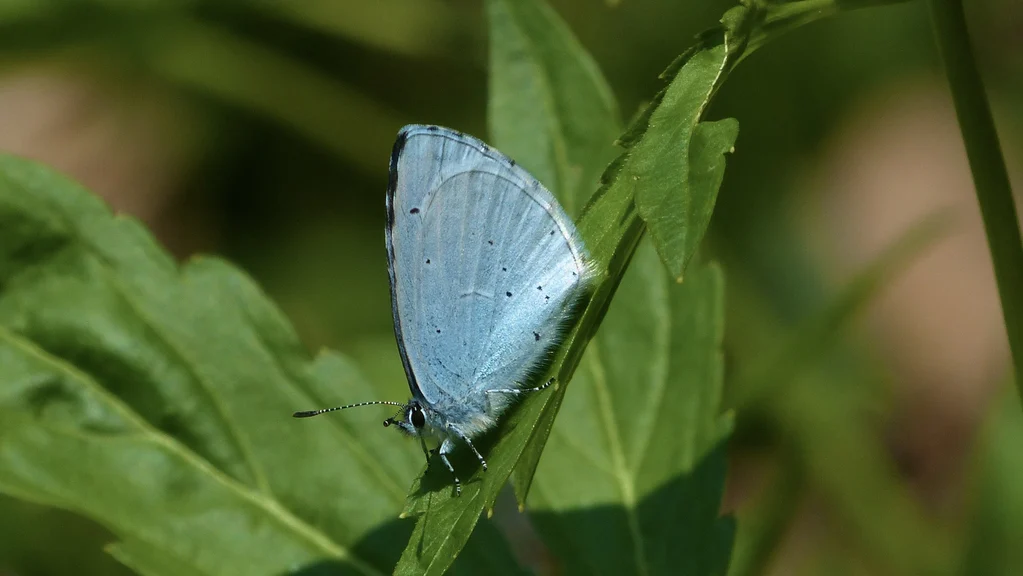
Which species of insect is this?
Celastrina argiolus
